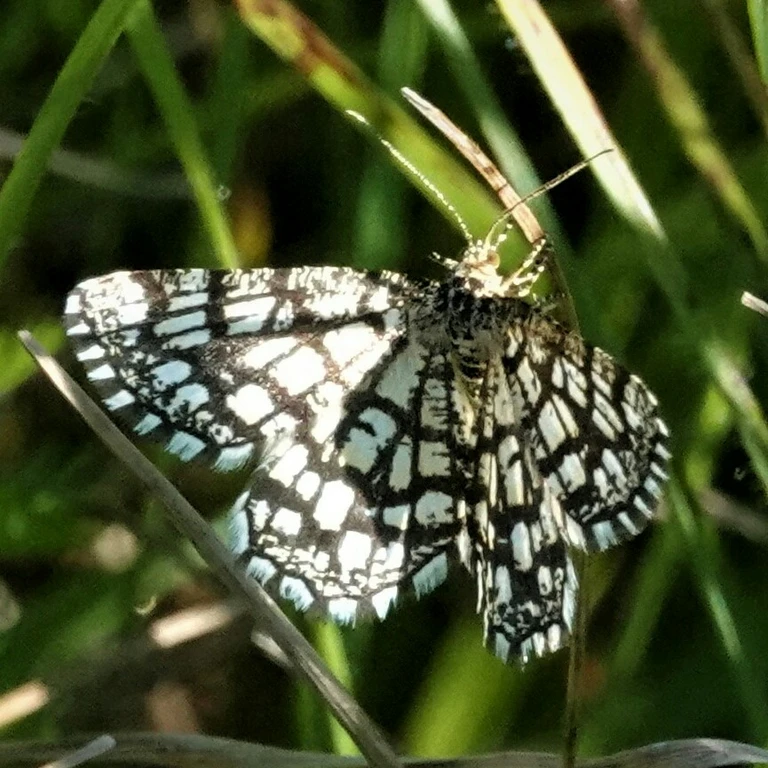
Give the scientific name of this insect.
Chiasmia clathrata
